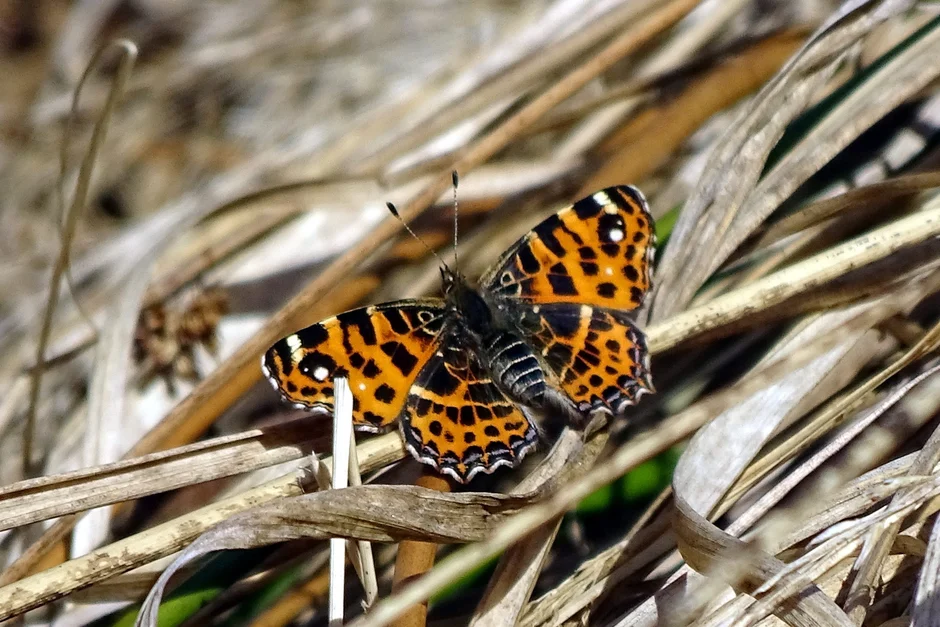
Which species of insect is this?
Araschnia levana
